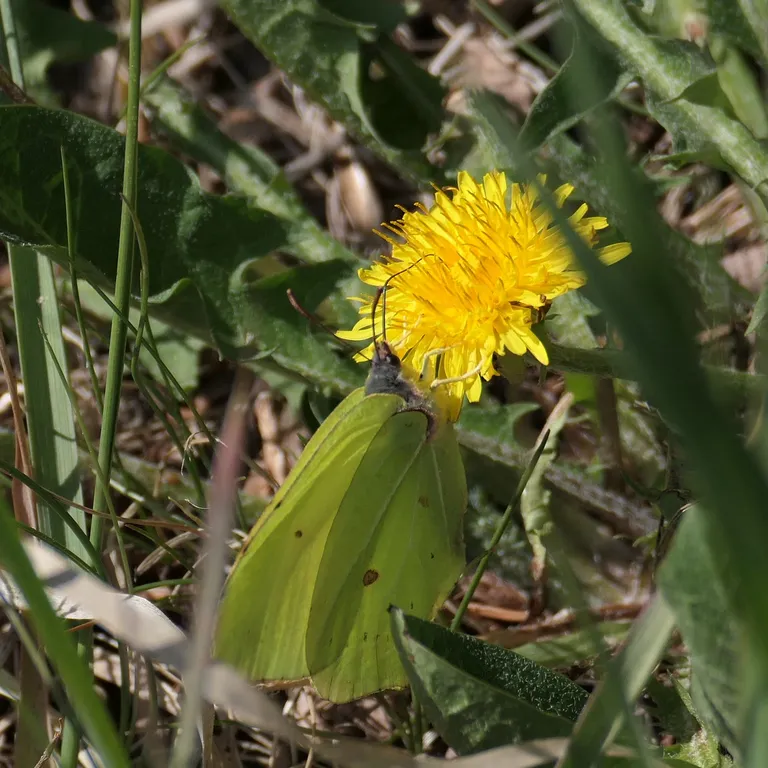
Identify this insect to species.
Gonepteryx rhamni
